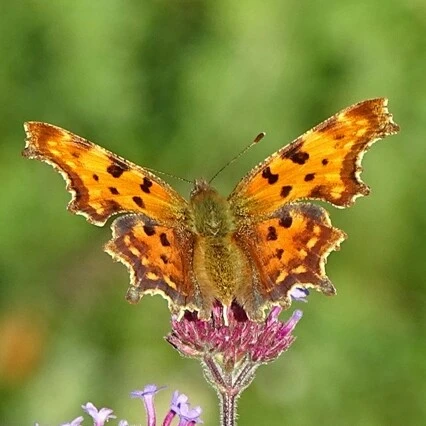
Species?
Polygonia c-album
